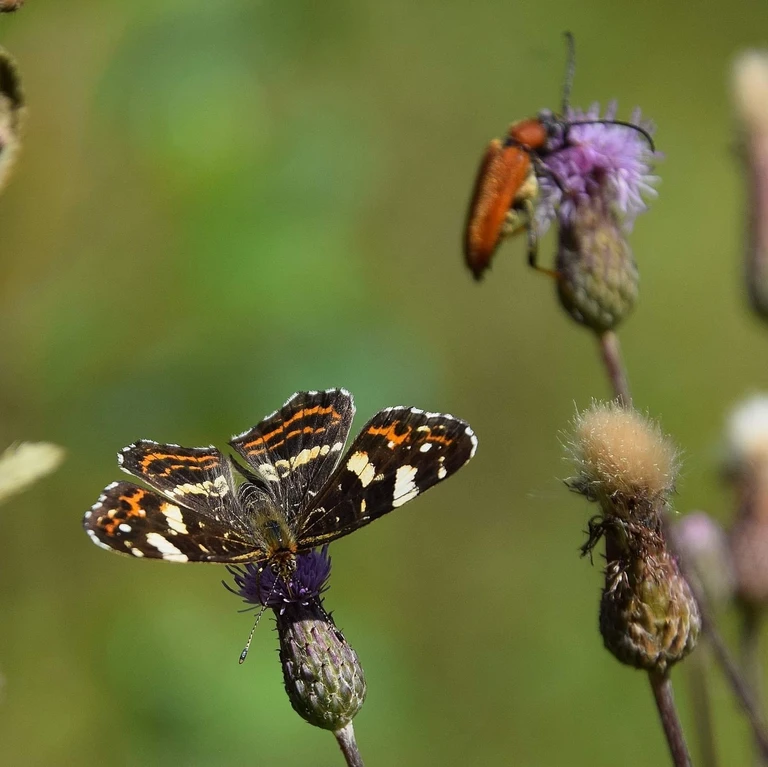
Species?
Araschnia levana
